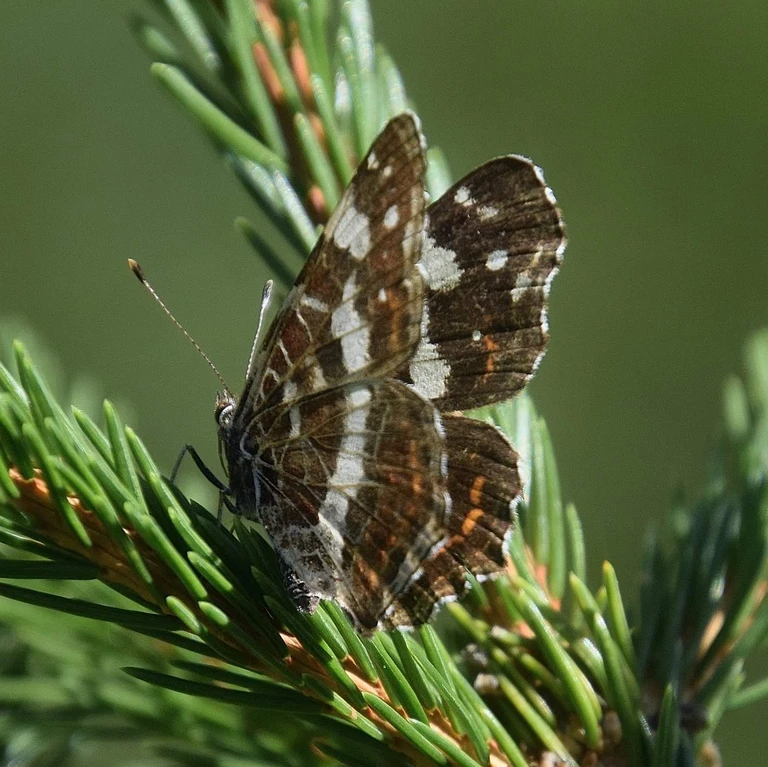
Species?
Araschnia levana
